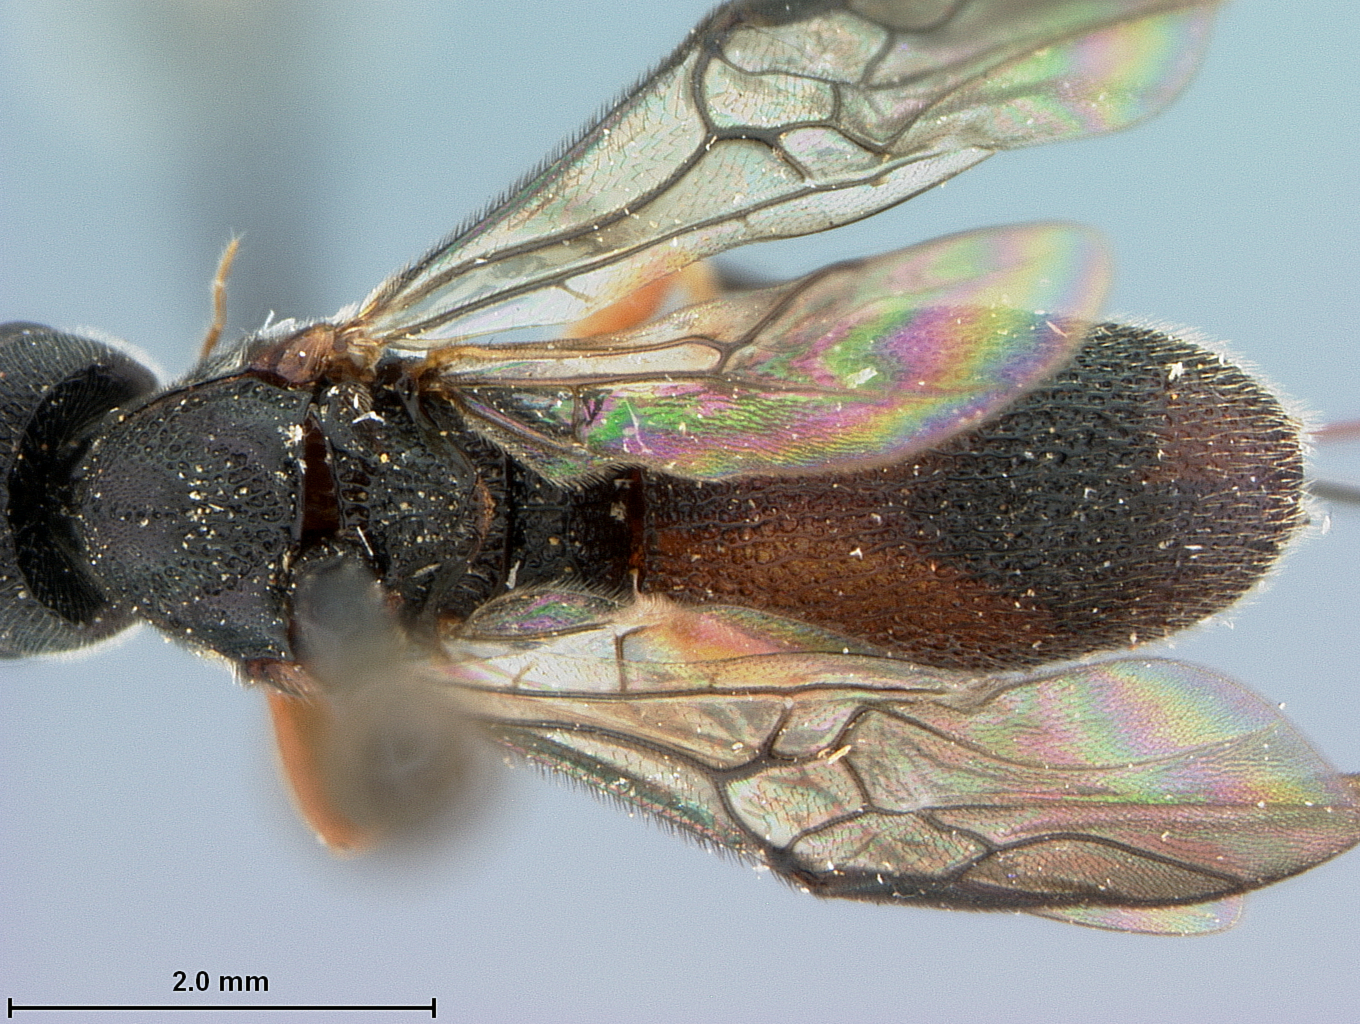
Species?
Urosigalphus floridaensis
